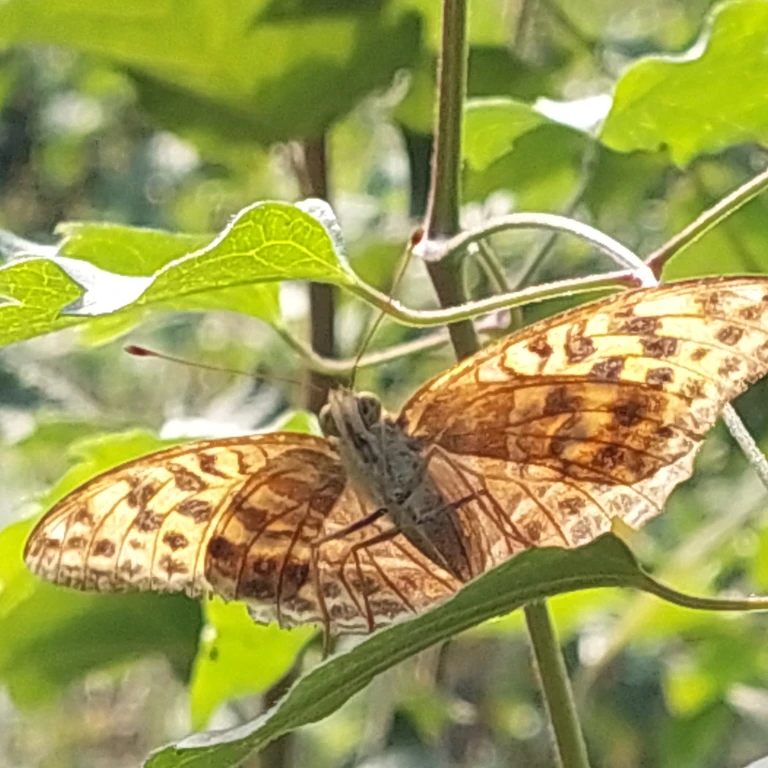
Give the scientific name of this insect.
Argynnis paphia
